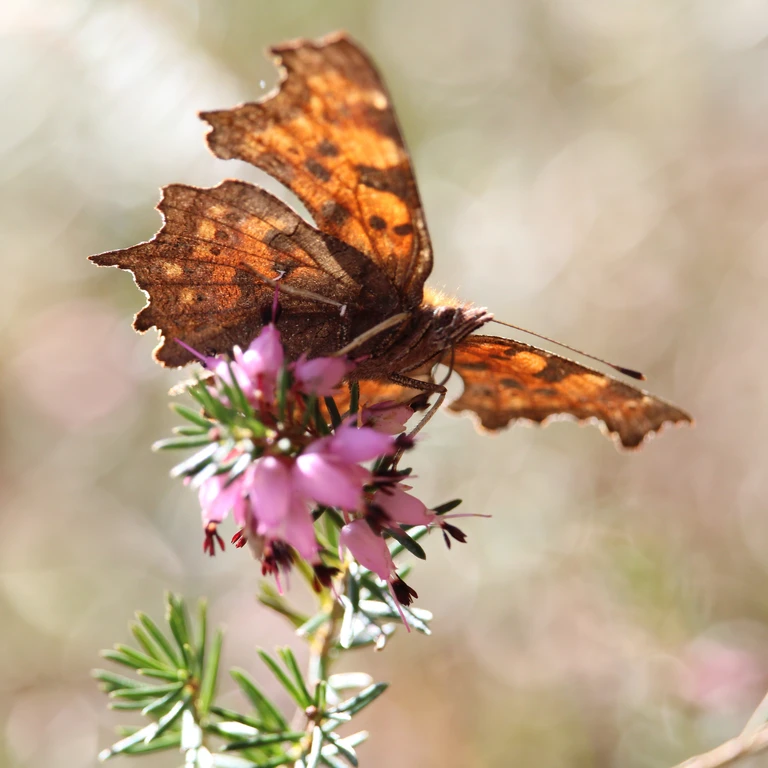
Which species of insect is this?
Polygonia c-album
